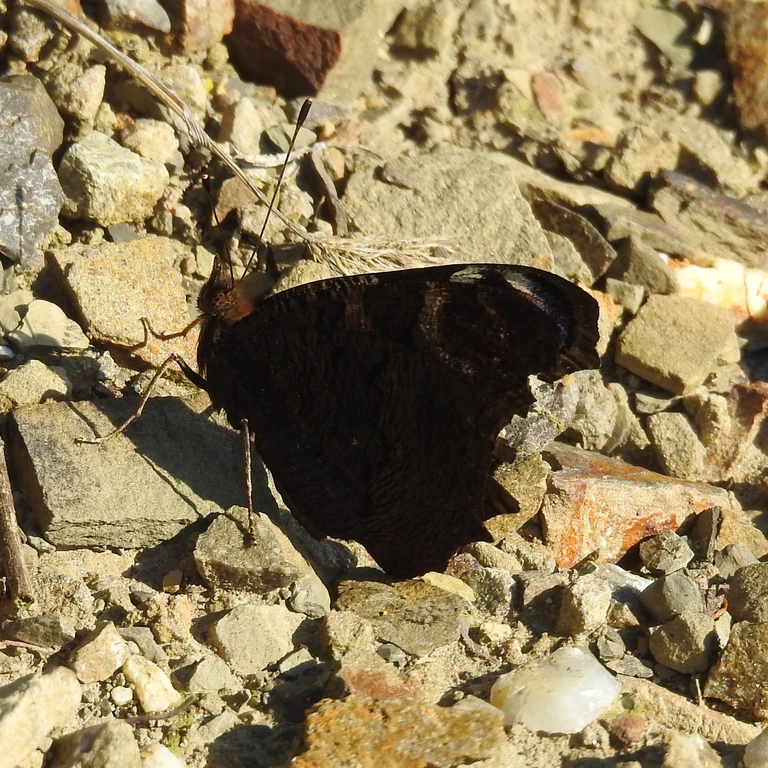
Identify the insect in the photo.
Aglais io
